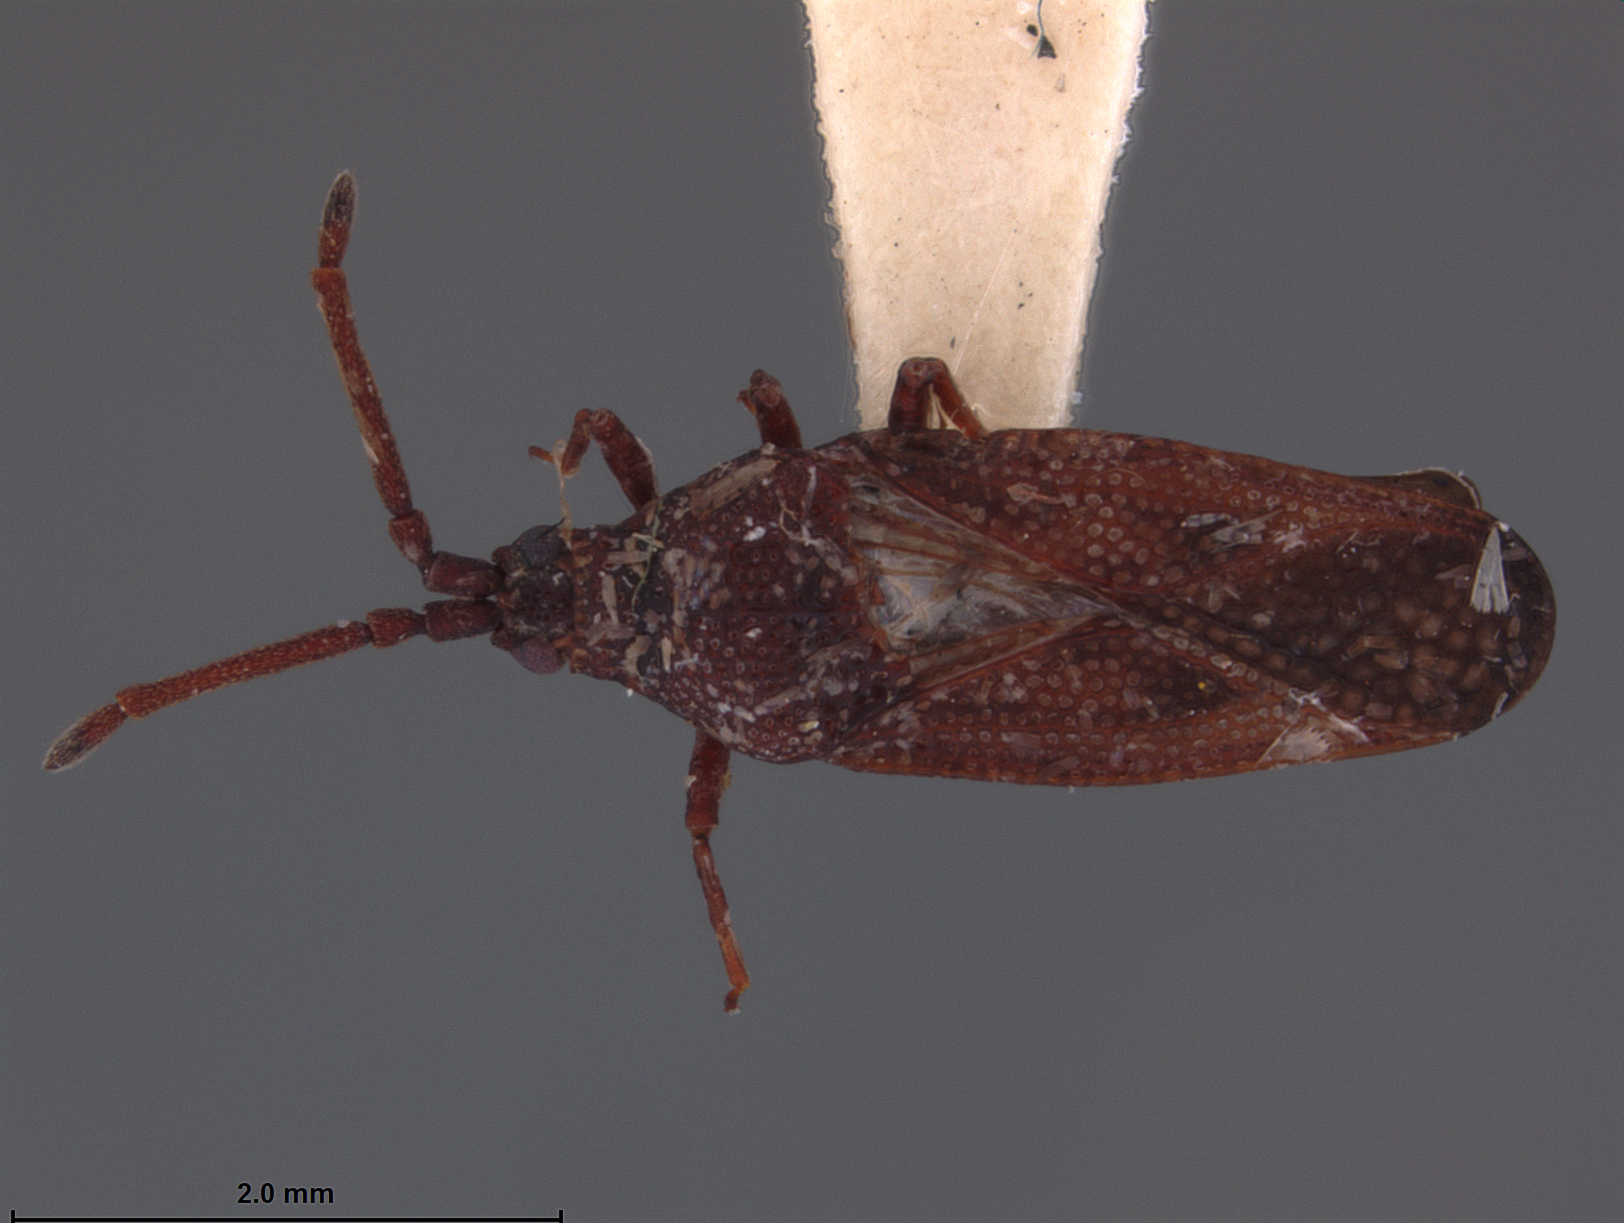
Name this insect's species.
Leptoypha luzona
